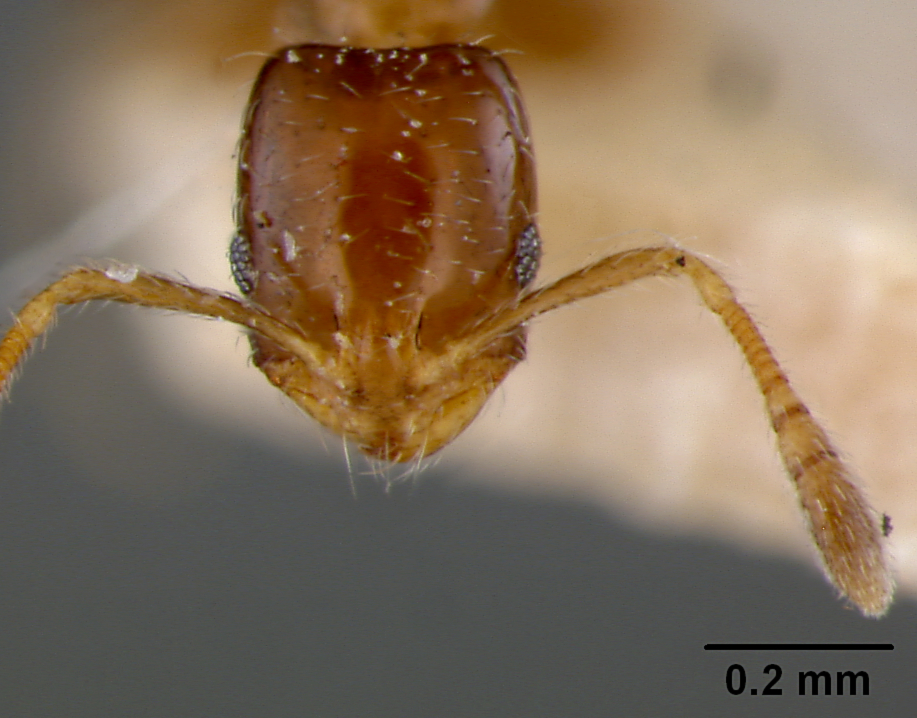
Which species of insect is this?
Monomorium minutum
